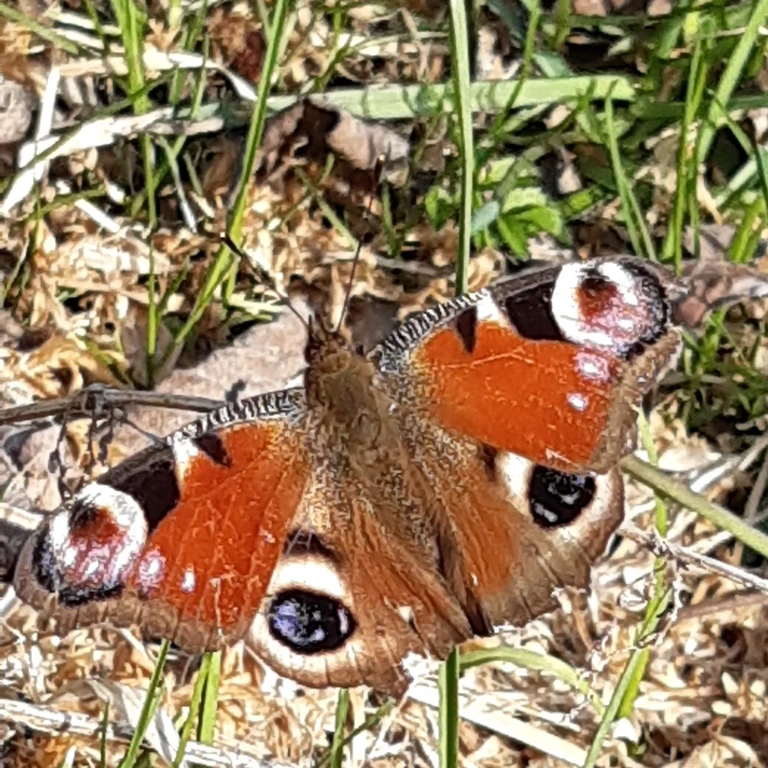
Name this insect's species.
Aglais io
